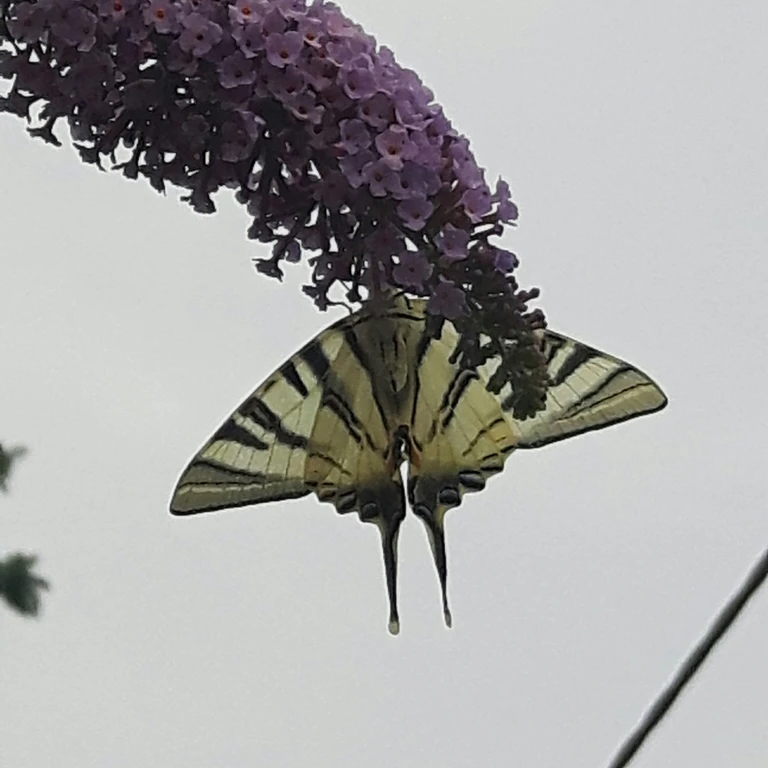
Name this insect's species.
Iphiclides podalirius
